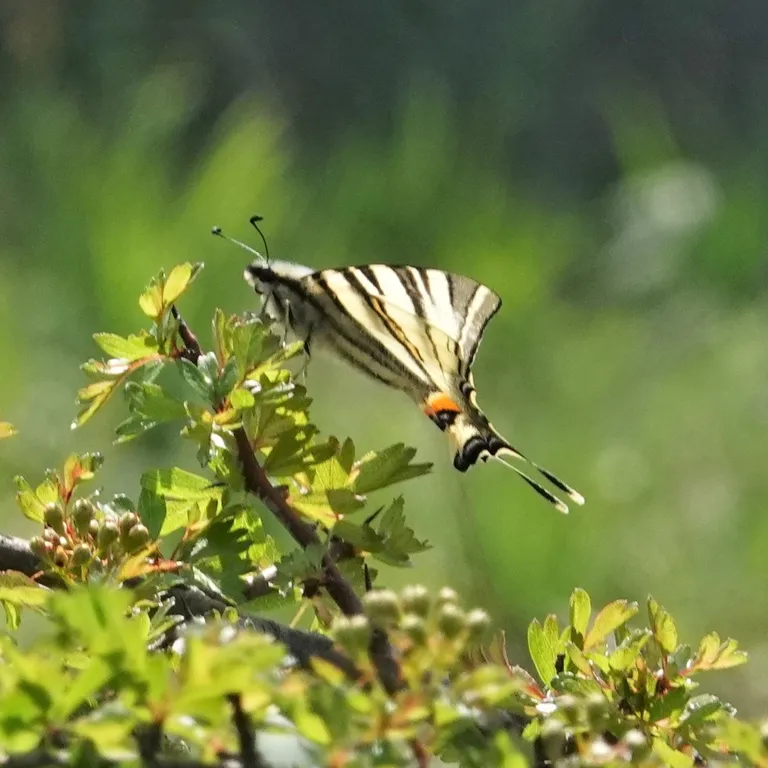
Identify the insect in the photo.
Iphiclides podalirius
